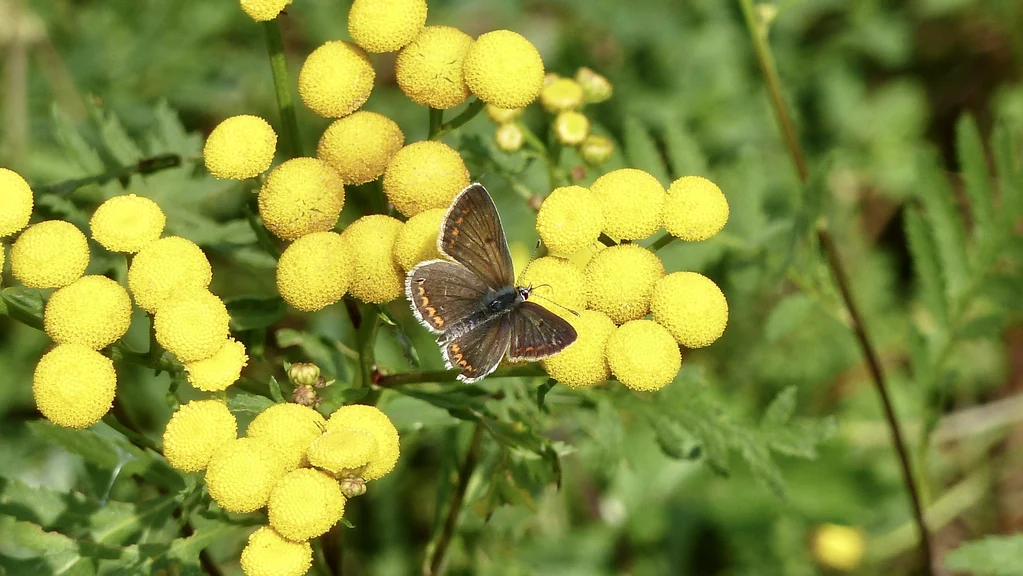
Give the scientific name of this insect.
Aricia agestis/artaxerxes
